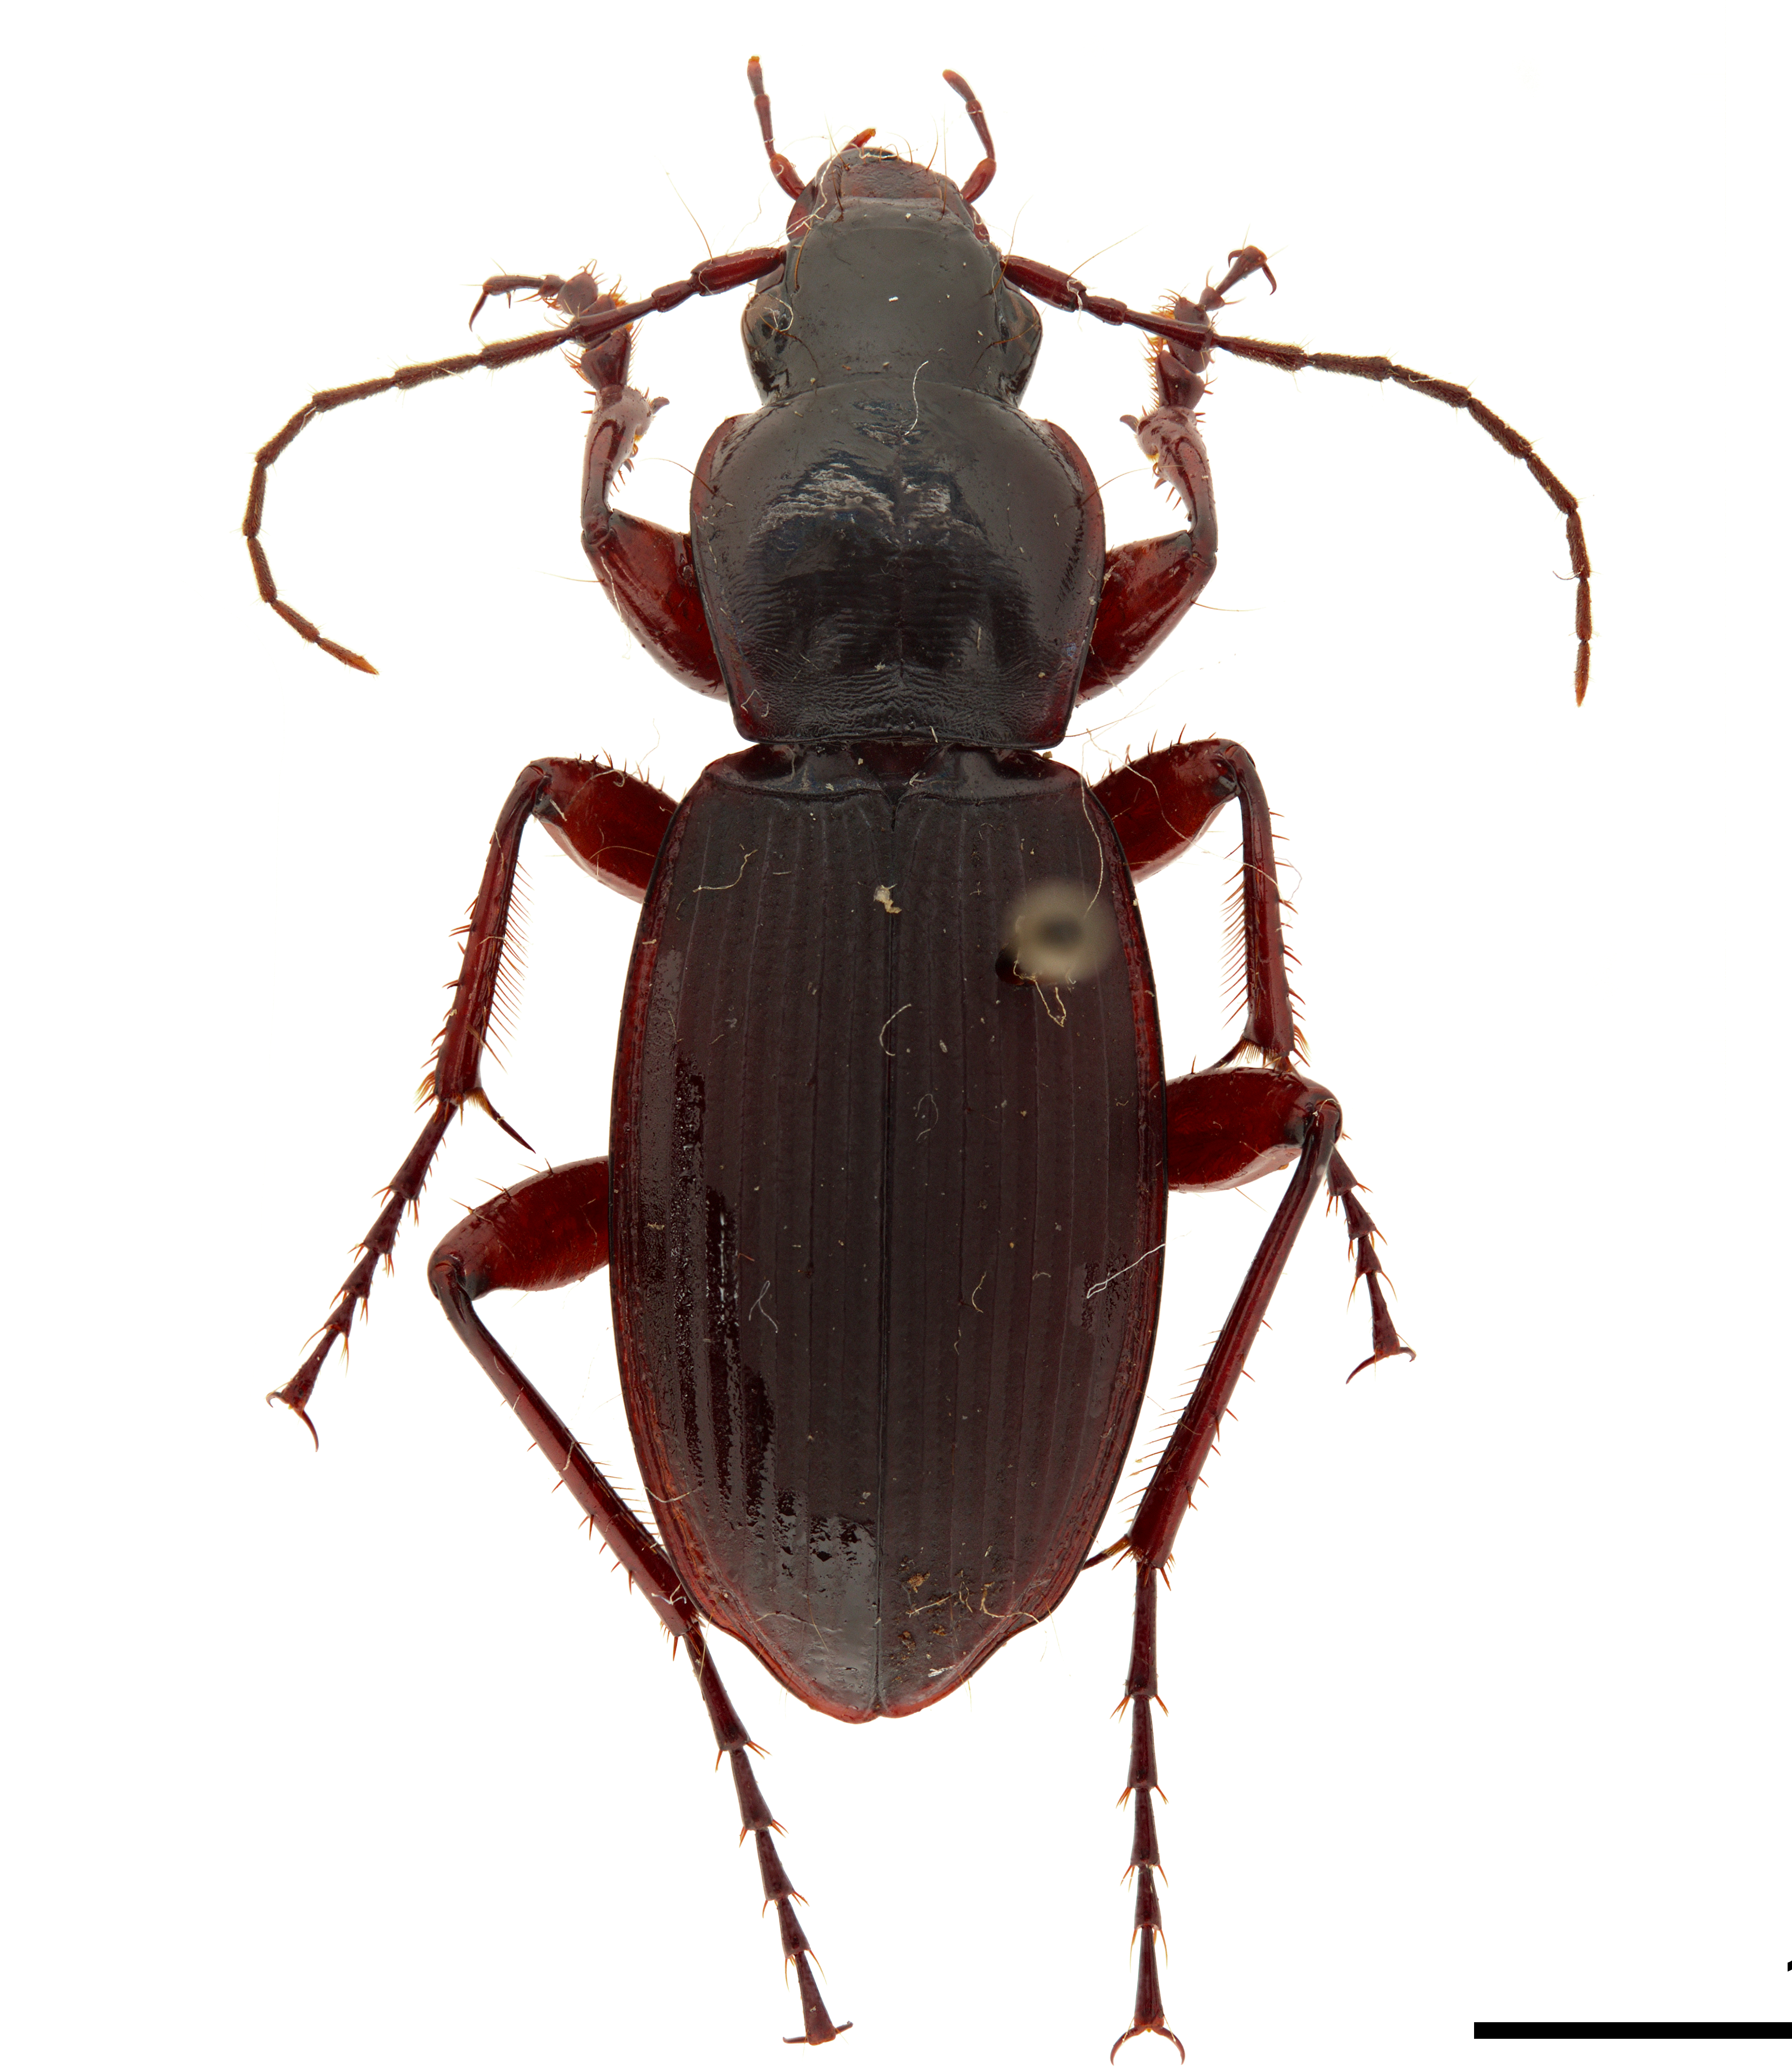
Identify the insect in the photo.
Egadroma picea (also Loxodactylus dingo)
